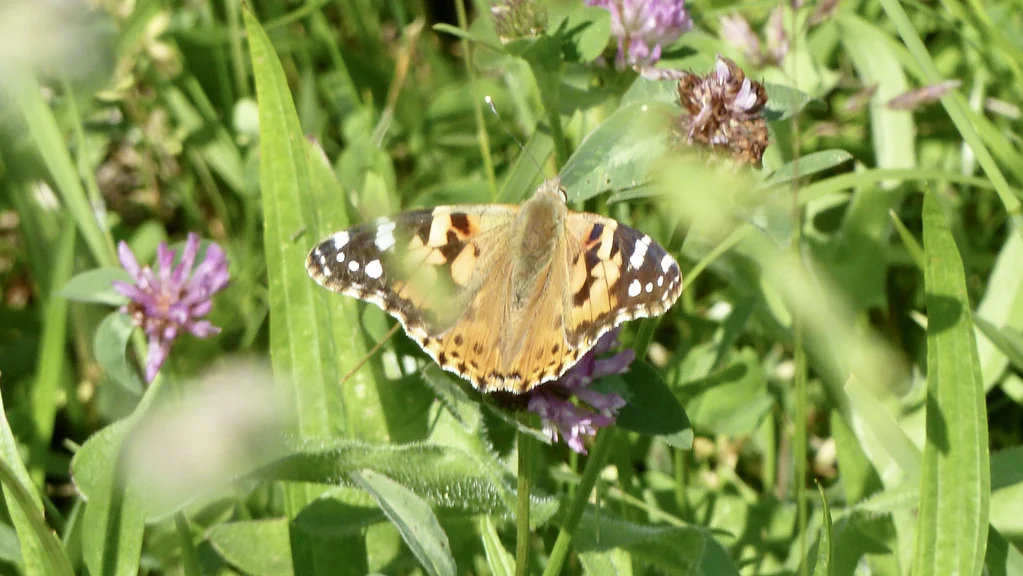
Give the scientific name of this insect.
Vanessa cardui
